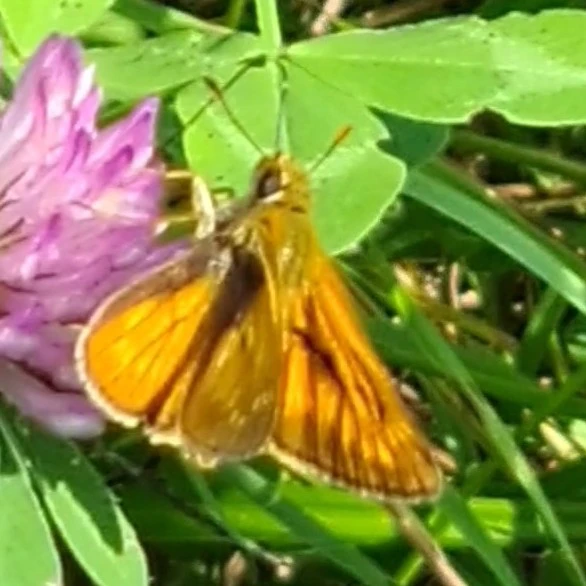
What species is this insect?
Ochlodes sylvanus (also Ochlodes venata)
